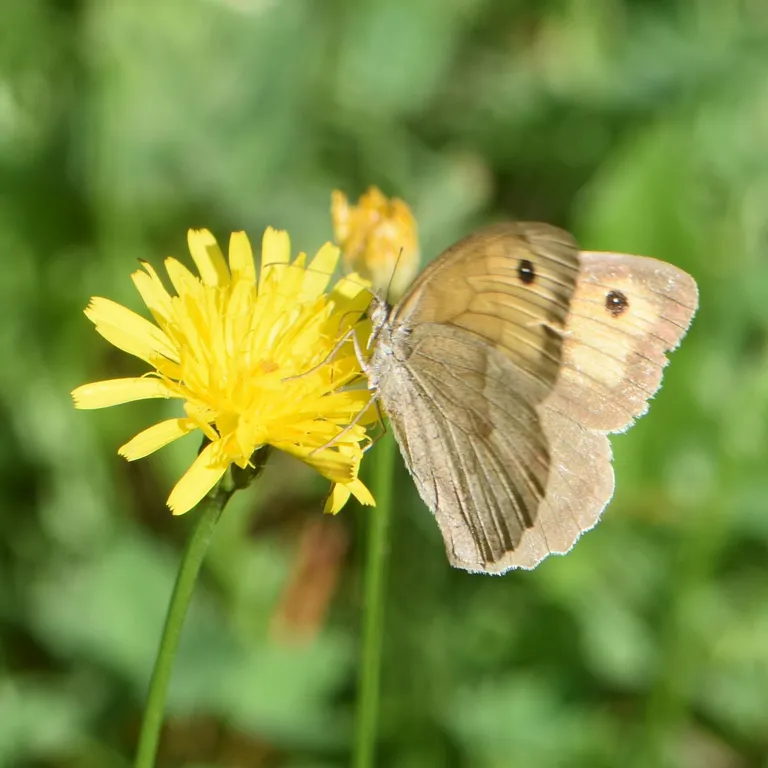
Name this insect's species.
Maniola jurtina
